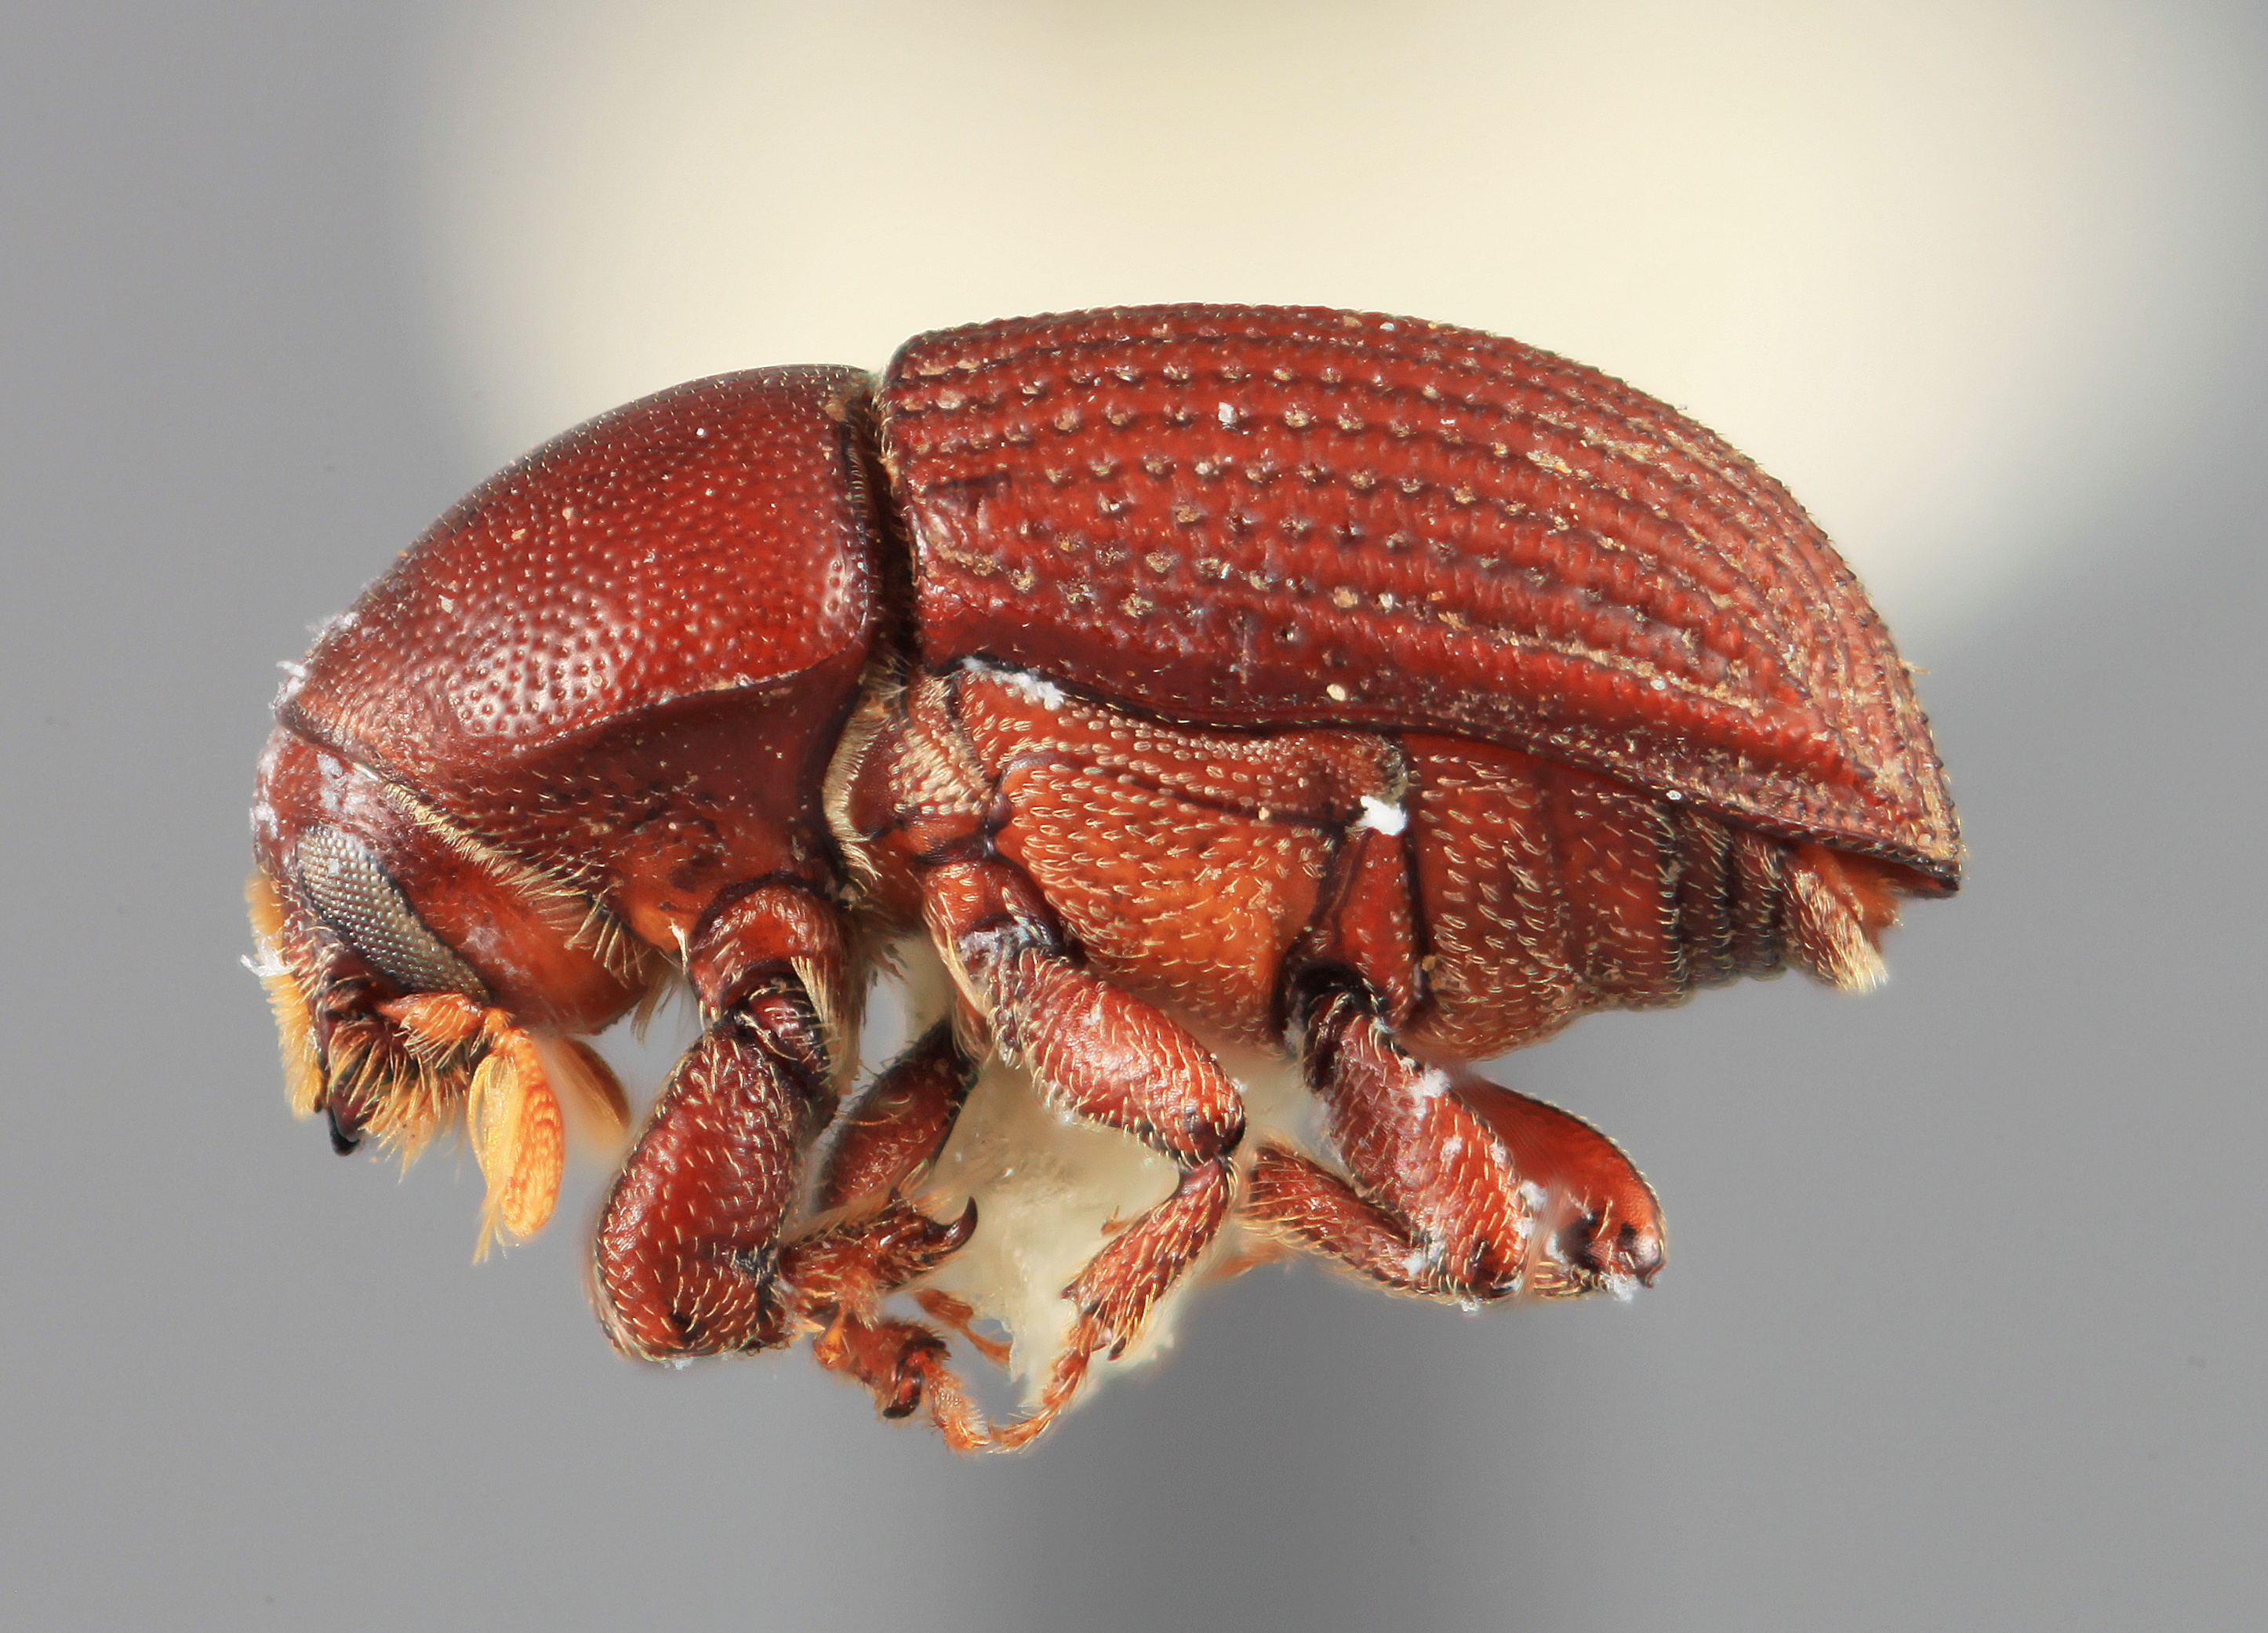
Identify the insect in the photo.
Cnemonyx euphorbiae
